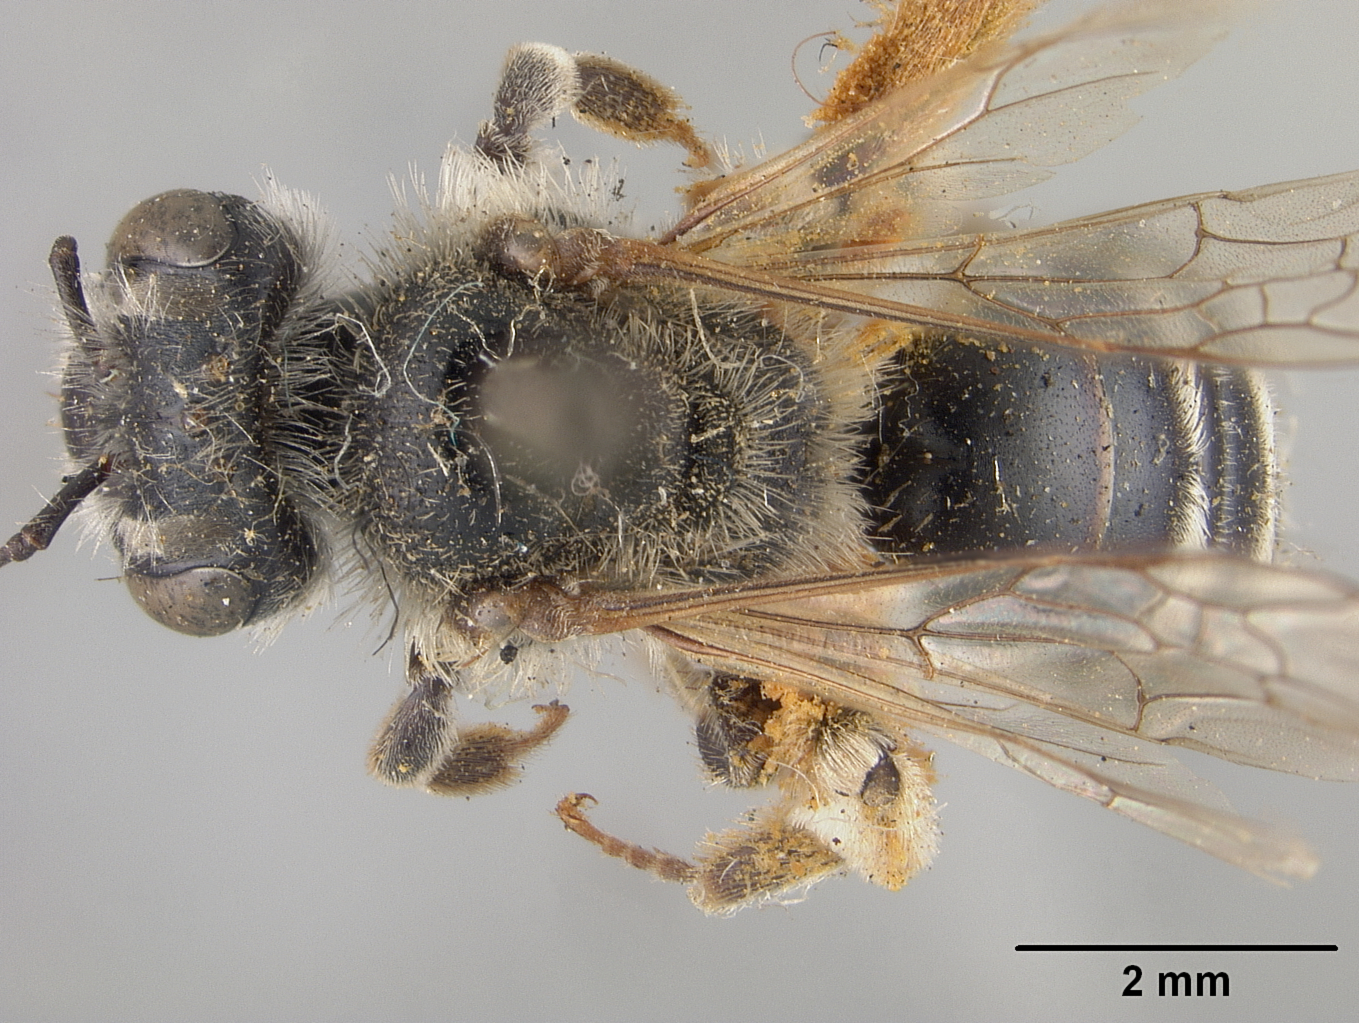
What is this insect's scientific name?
Andrena antonitonis
